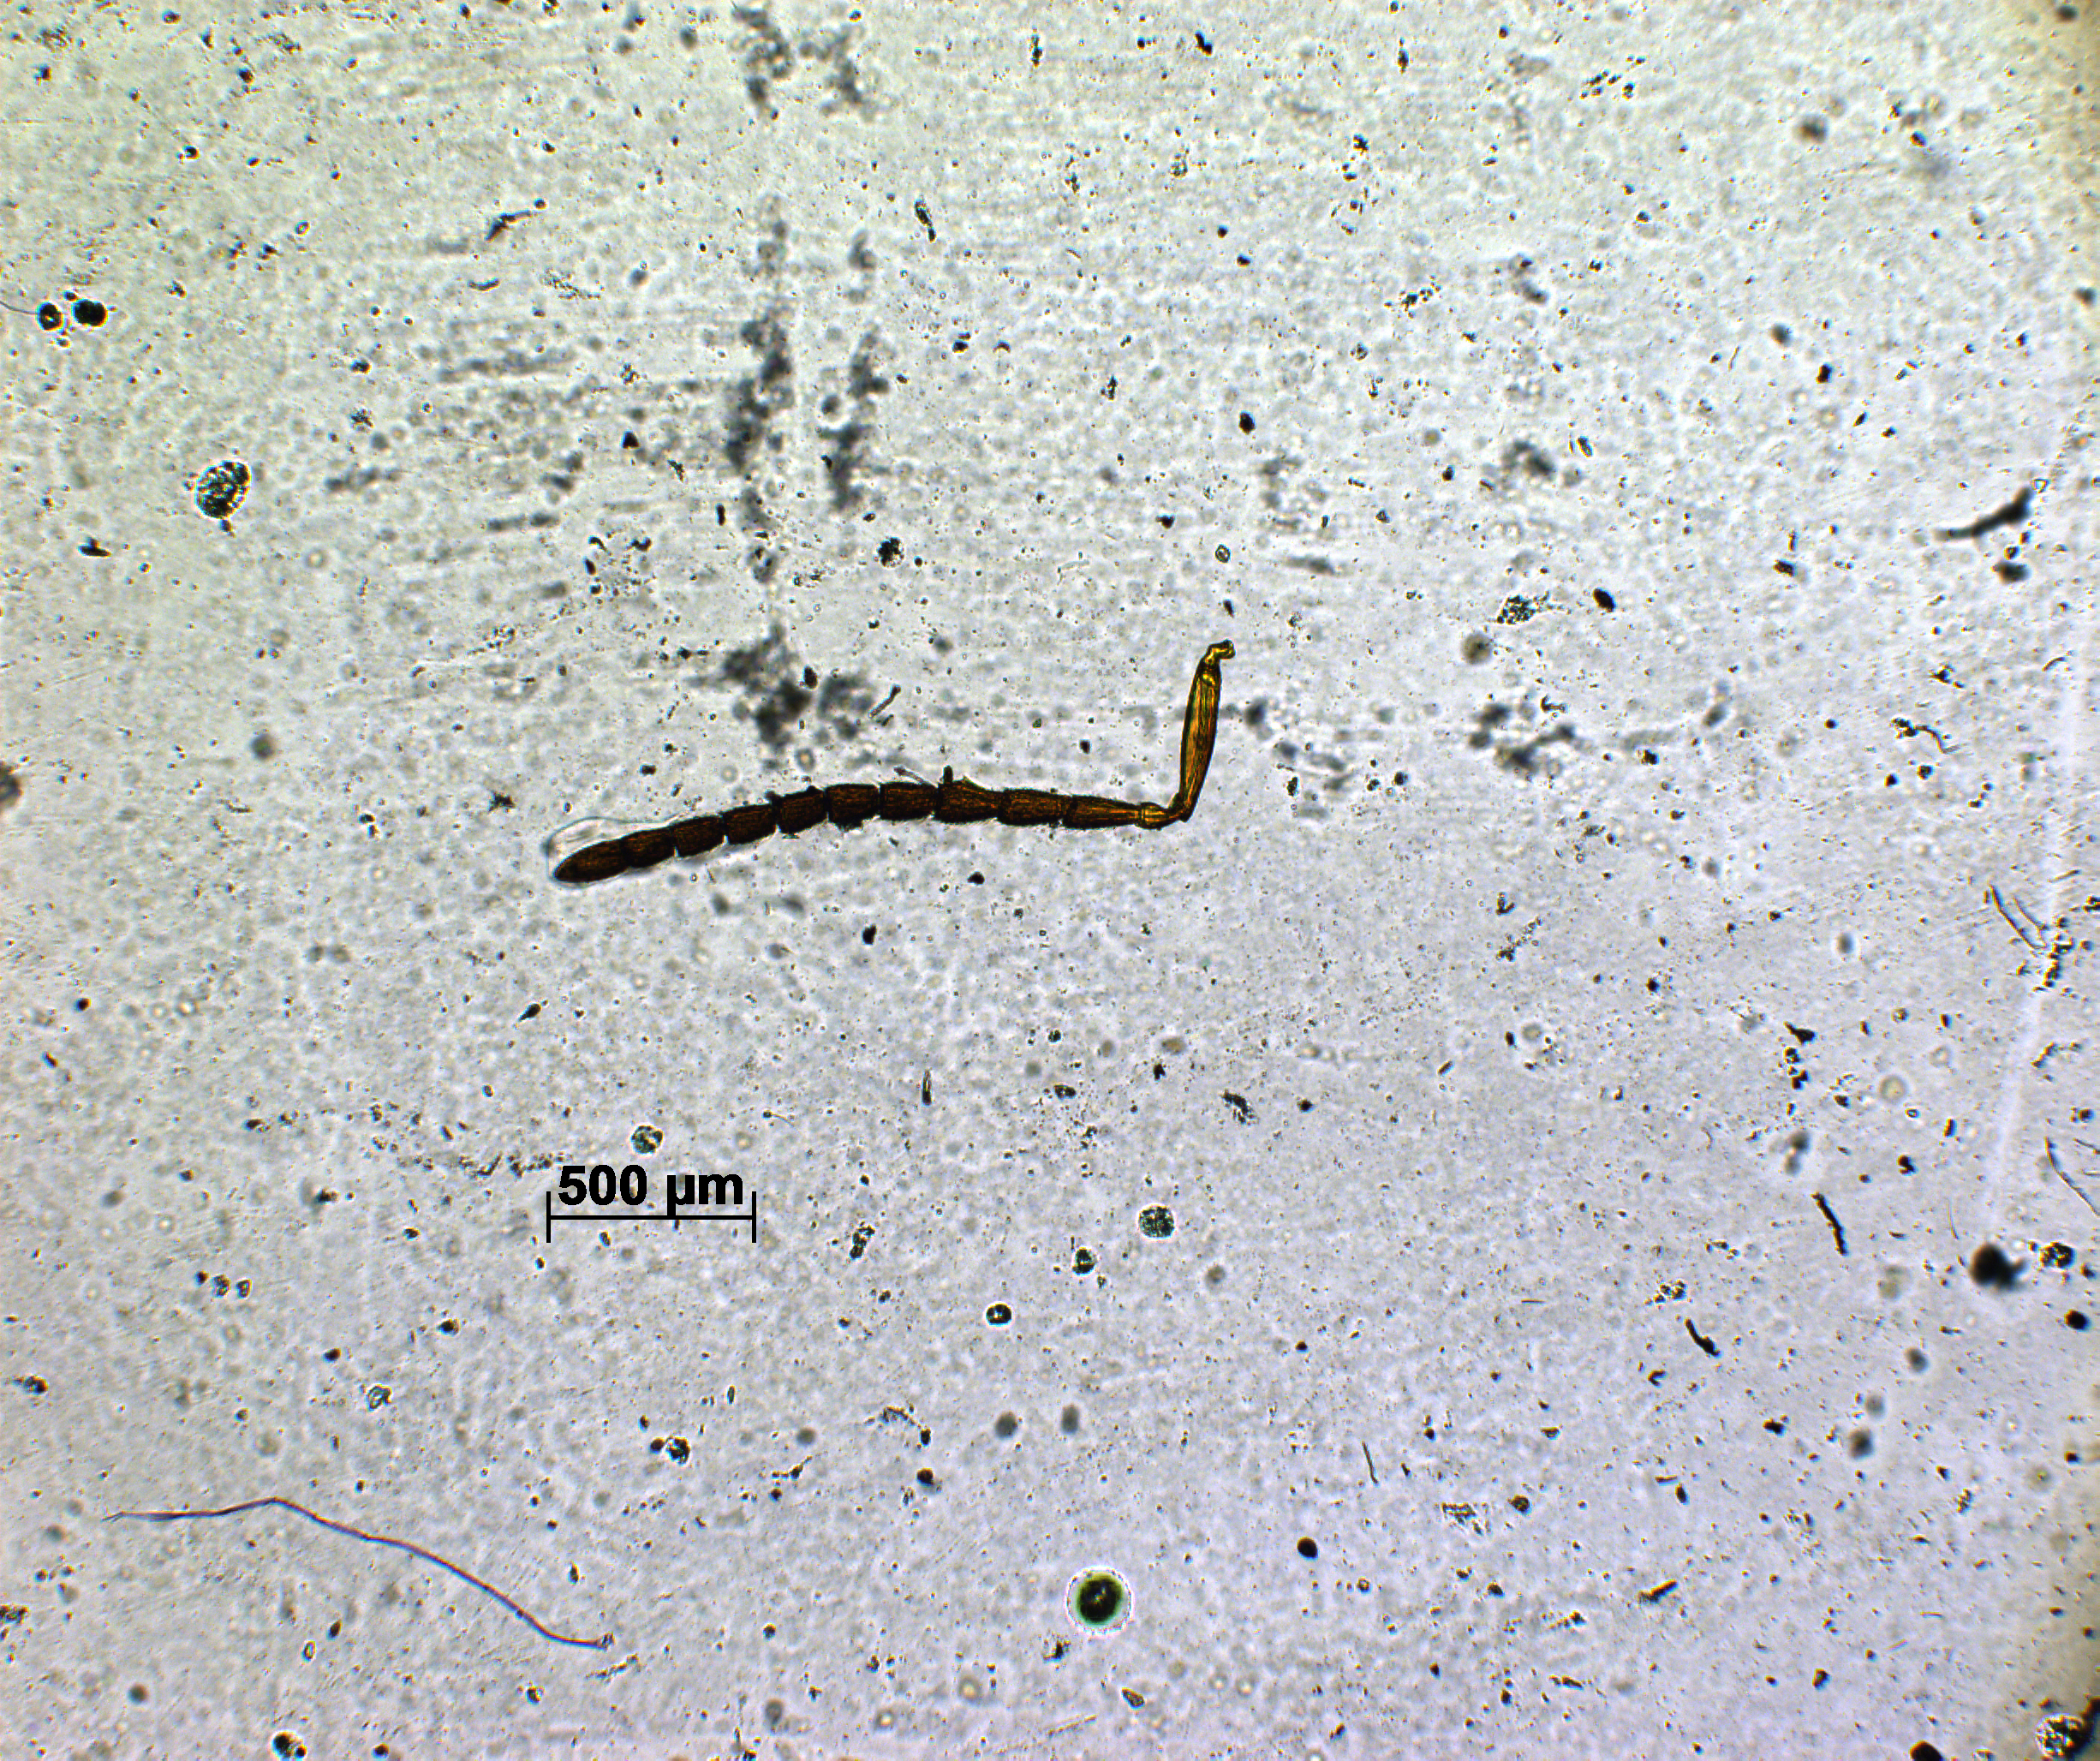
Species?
Baryconus bharatus
